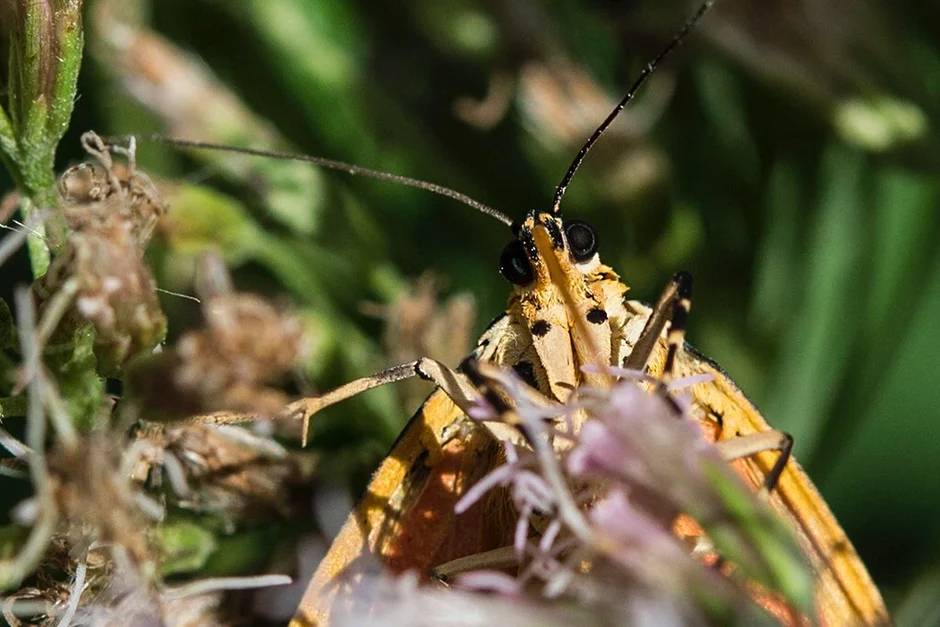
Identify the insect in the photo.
Euplagia quadripunctaria
